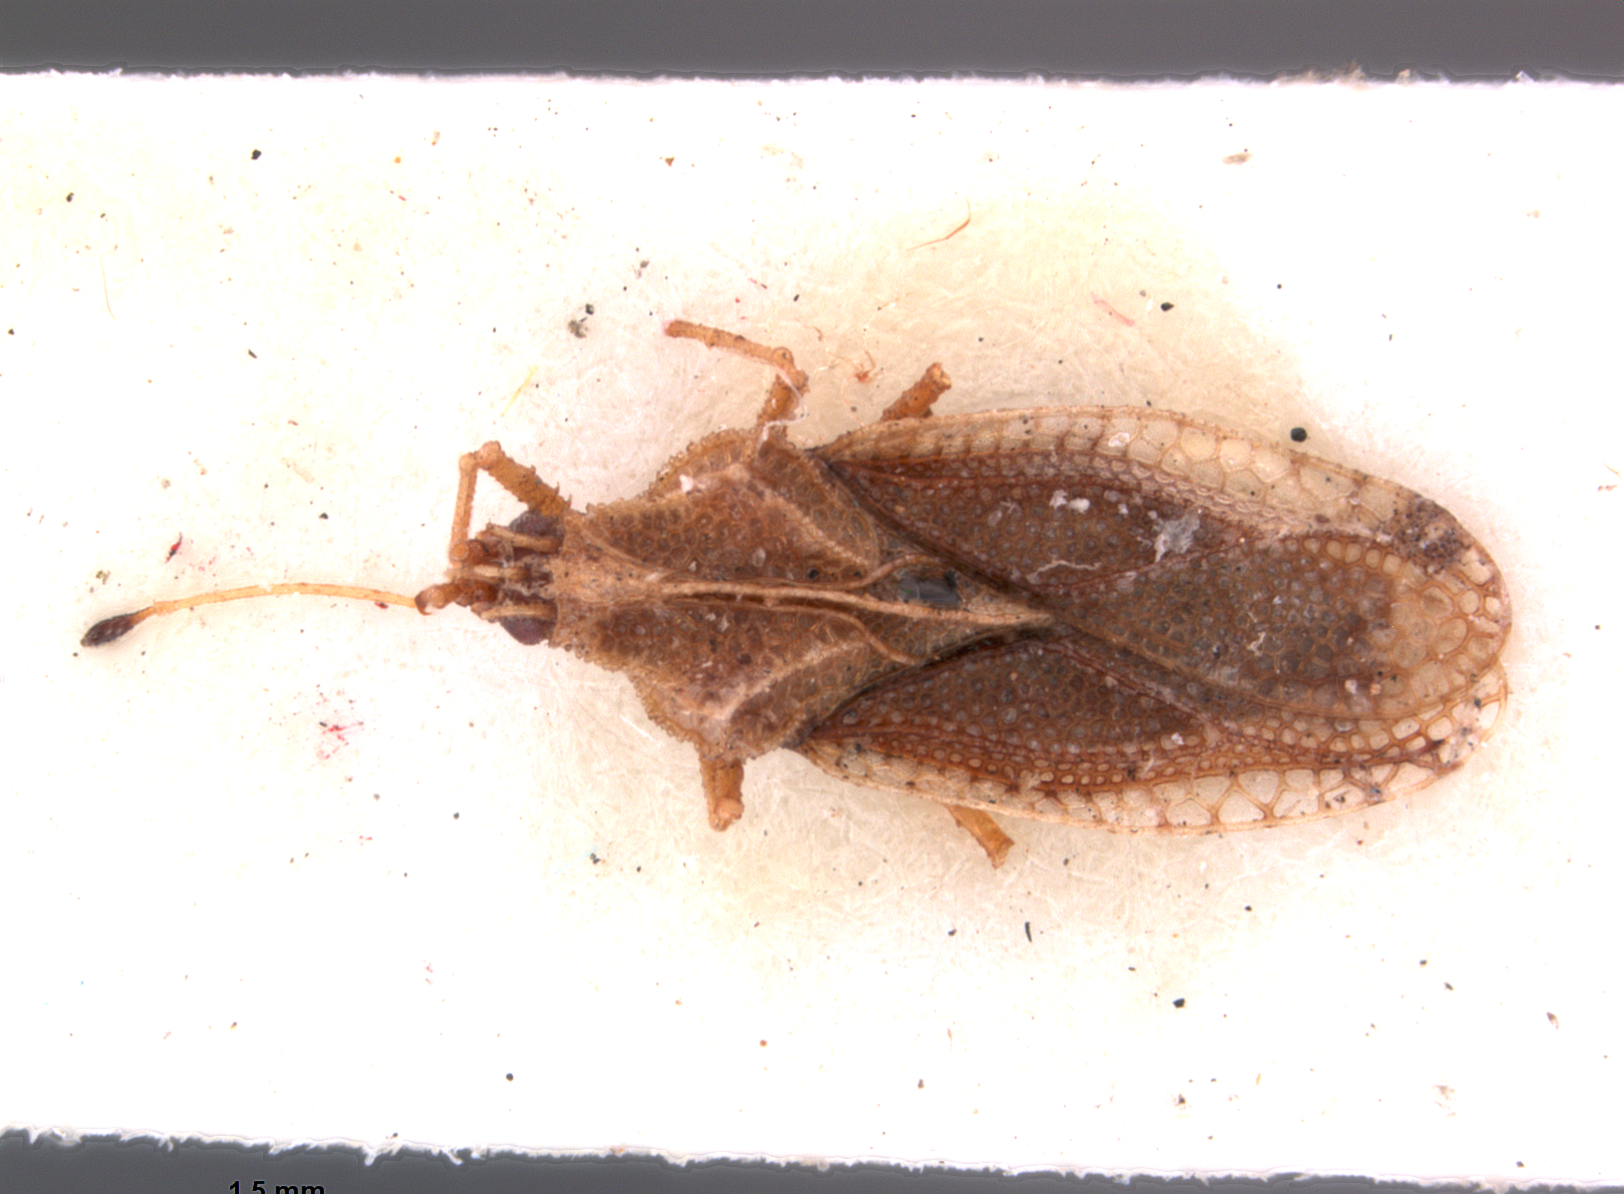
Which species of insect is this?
Furcilliger orestes
